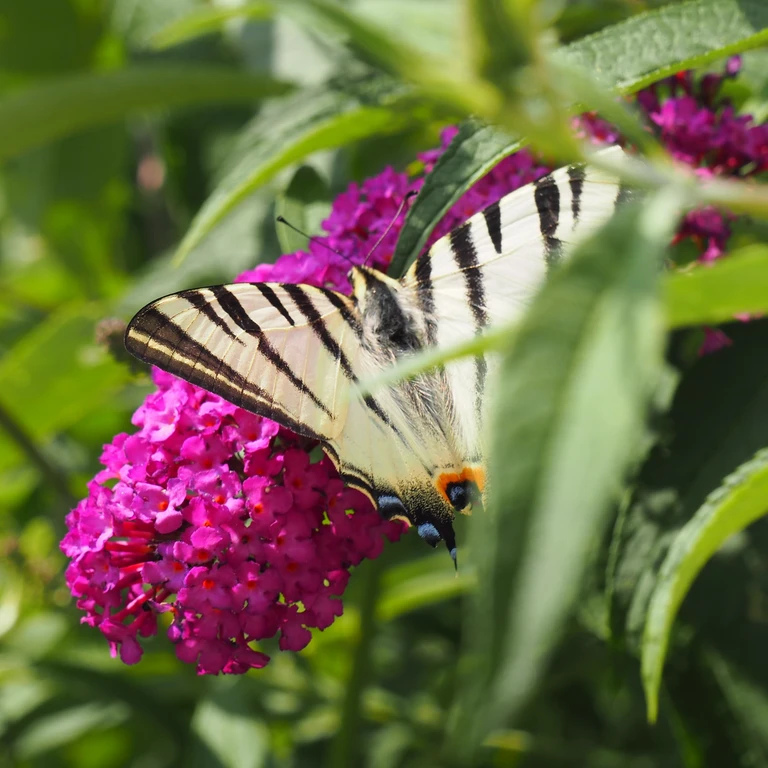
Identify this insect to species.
Iphiclides podalirius
